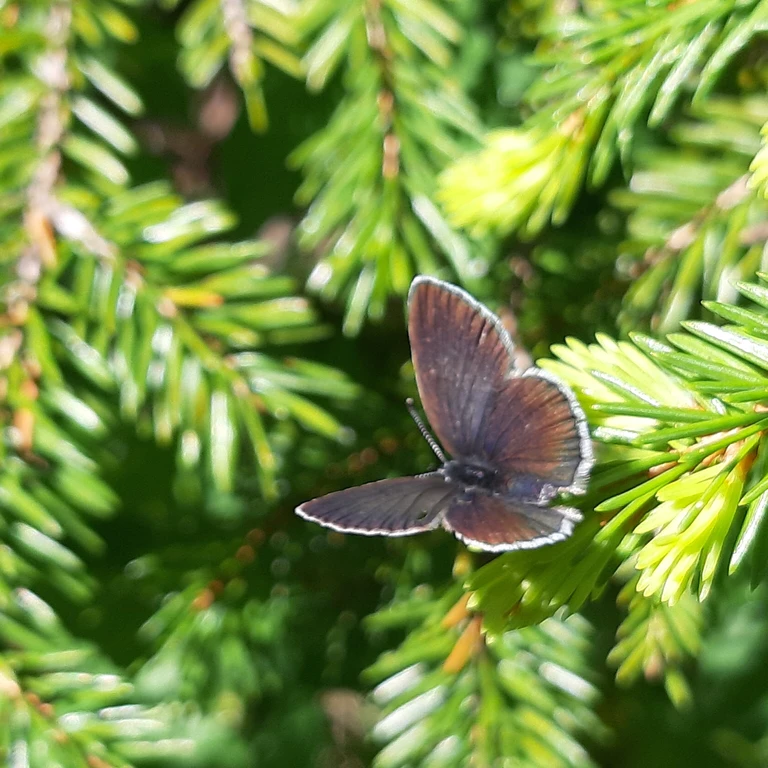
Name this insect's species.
Cupido minimus
